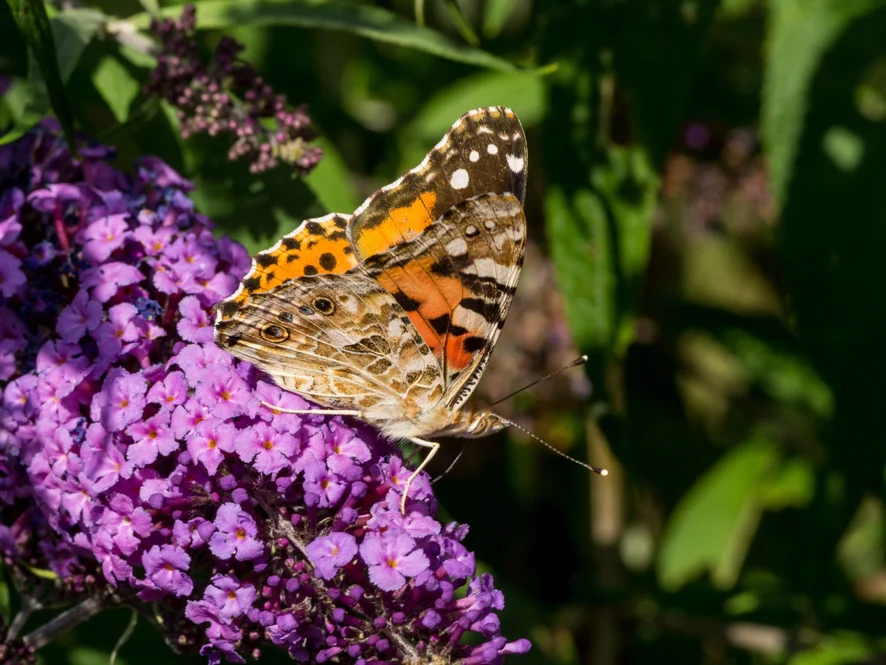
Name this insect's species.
Vanessa cardui
